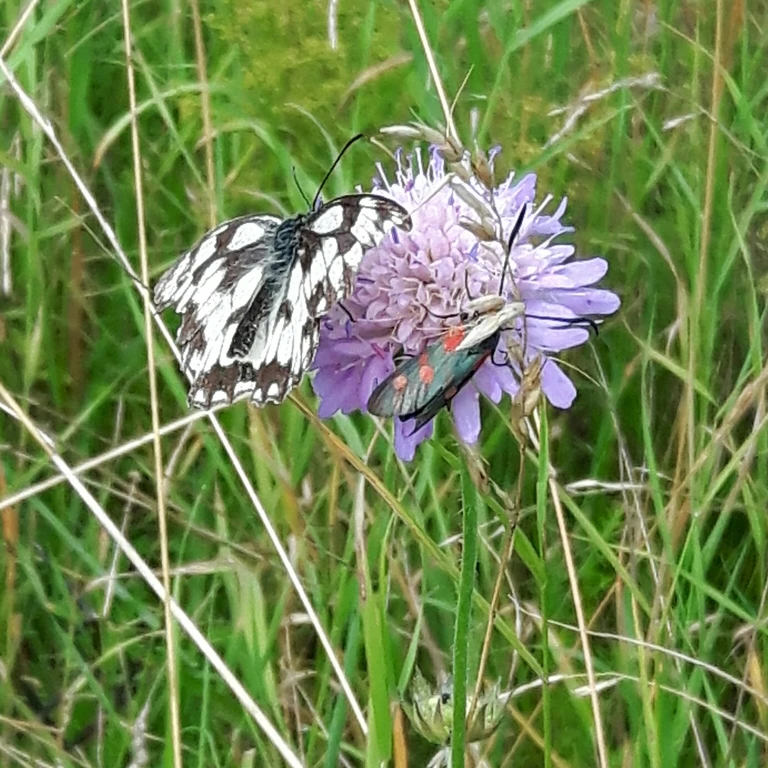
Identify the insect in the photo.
Melanargia galathea
